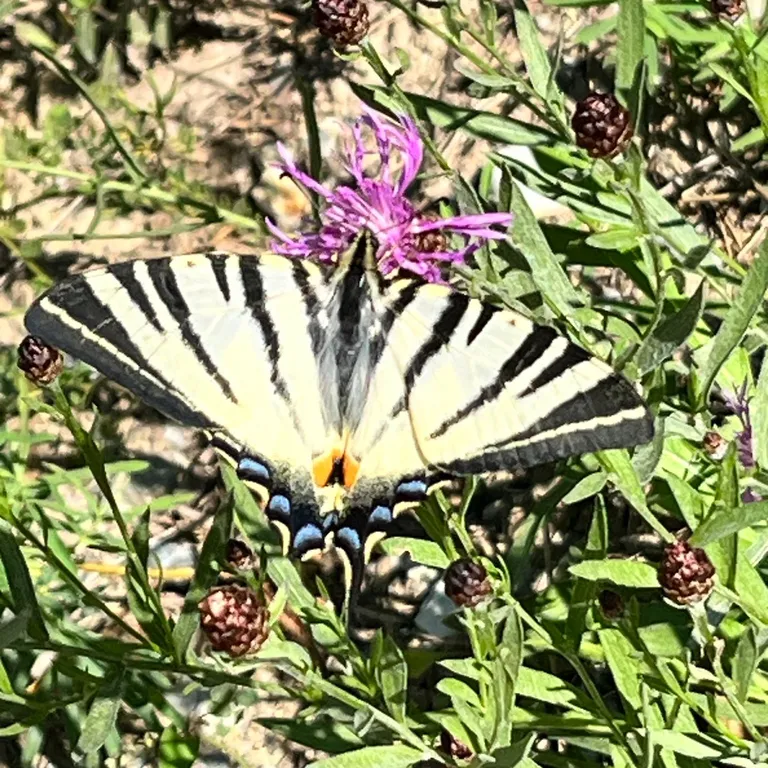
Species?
Iphiclides podalirius
